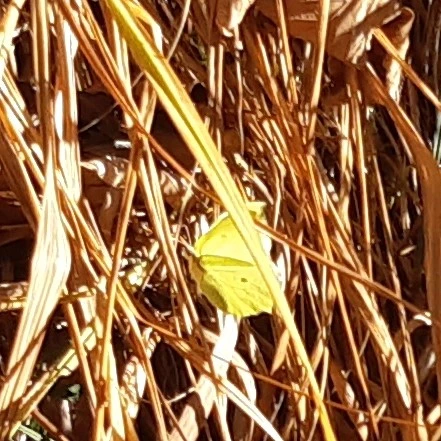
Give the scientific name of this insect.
Gonepteryx rhamni
